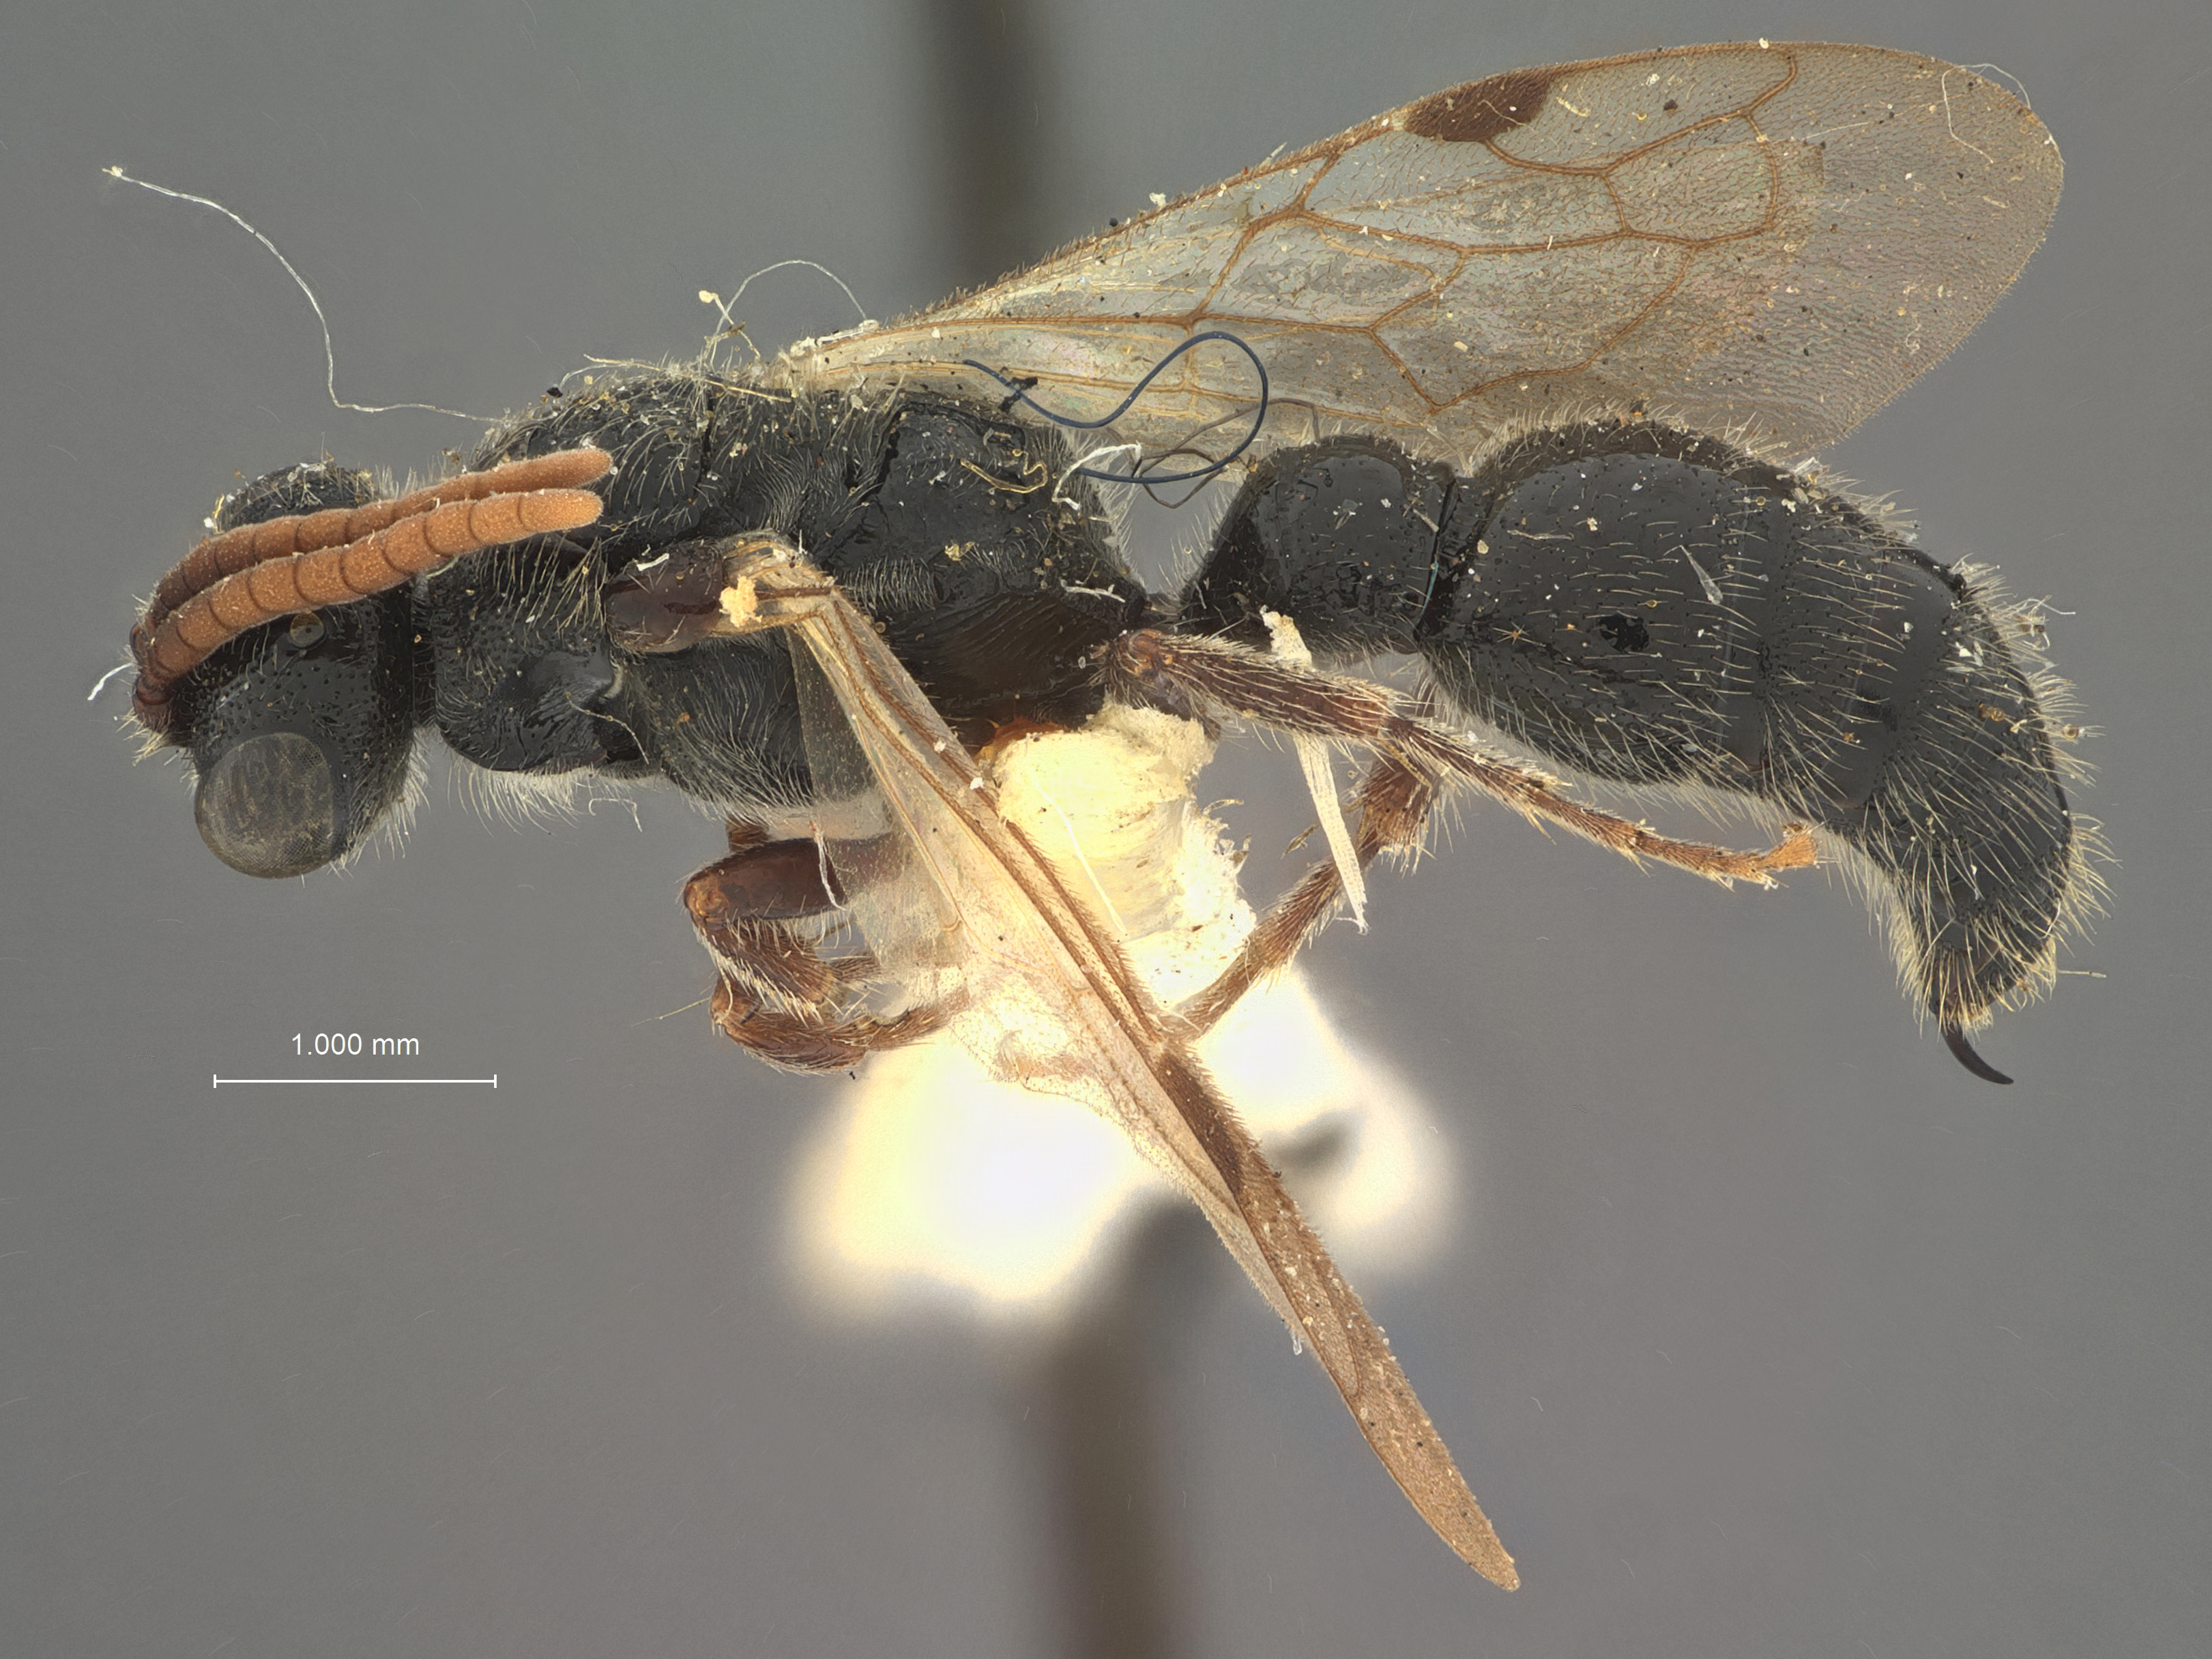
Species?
Tiphia brunneicornis
